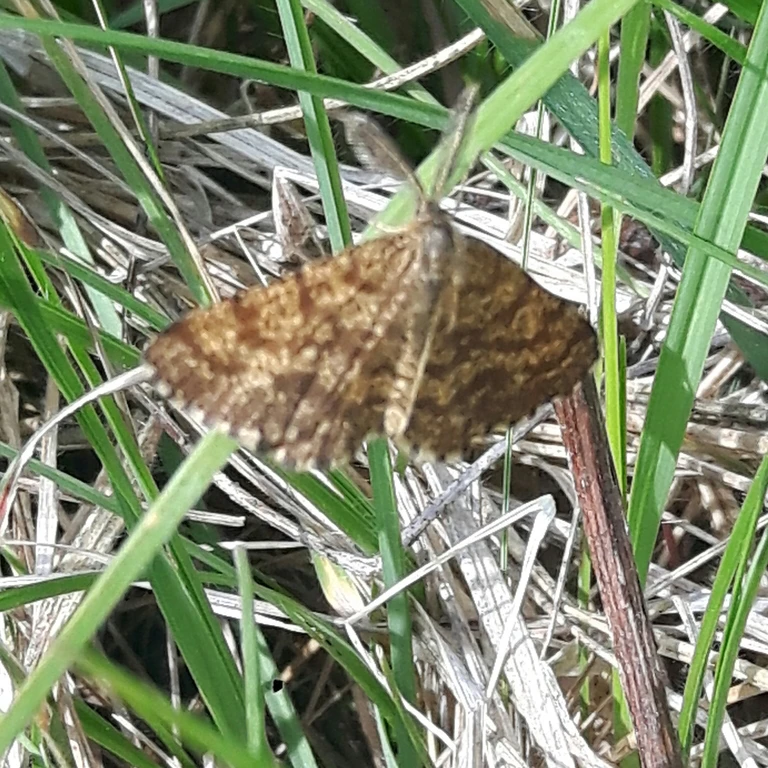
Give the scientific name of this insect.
Ematurga atomaria
